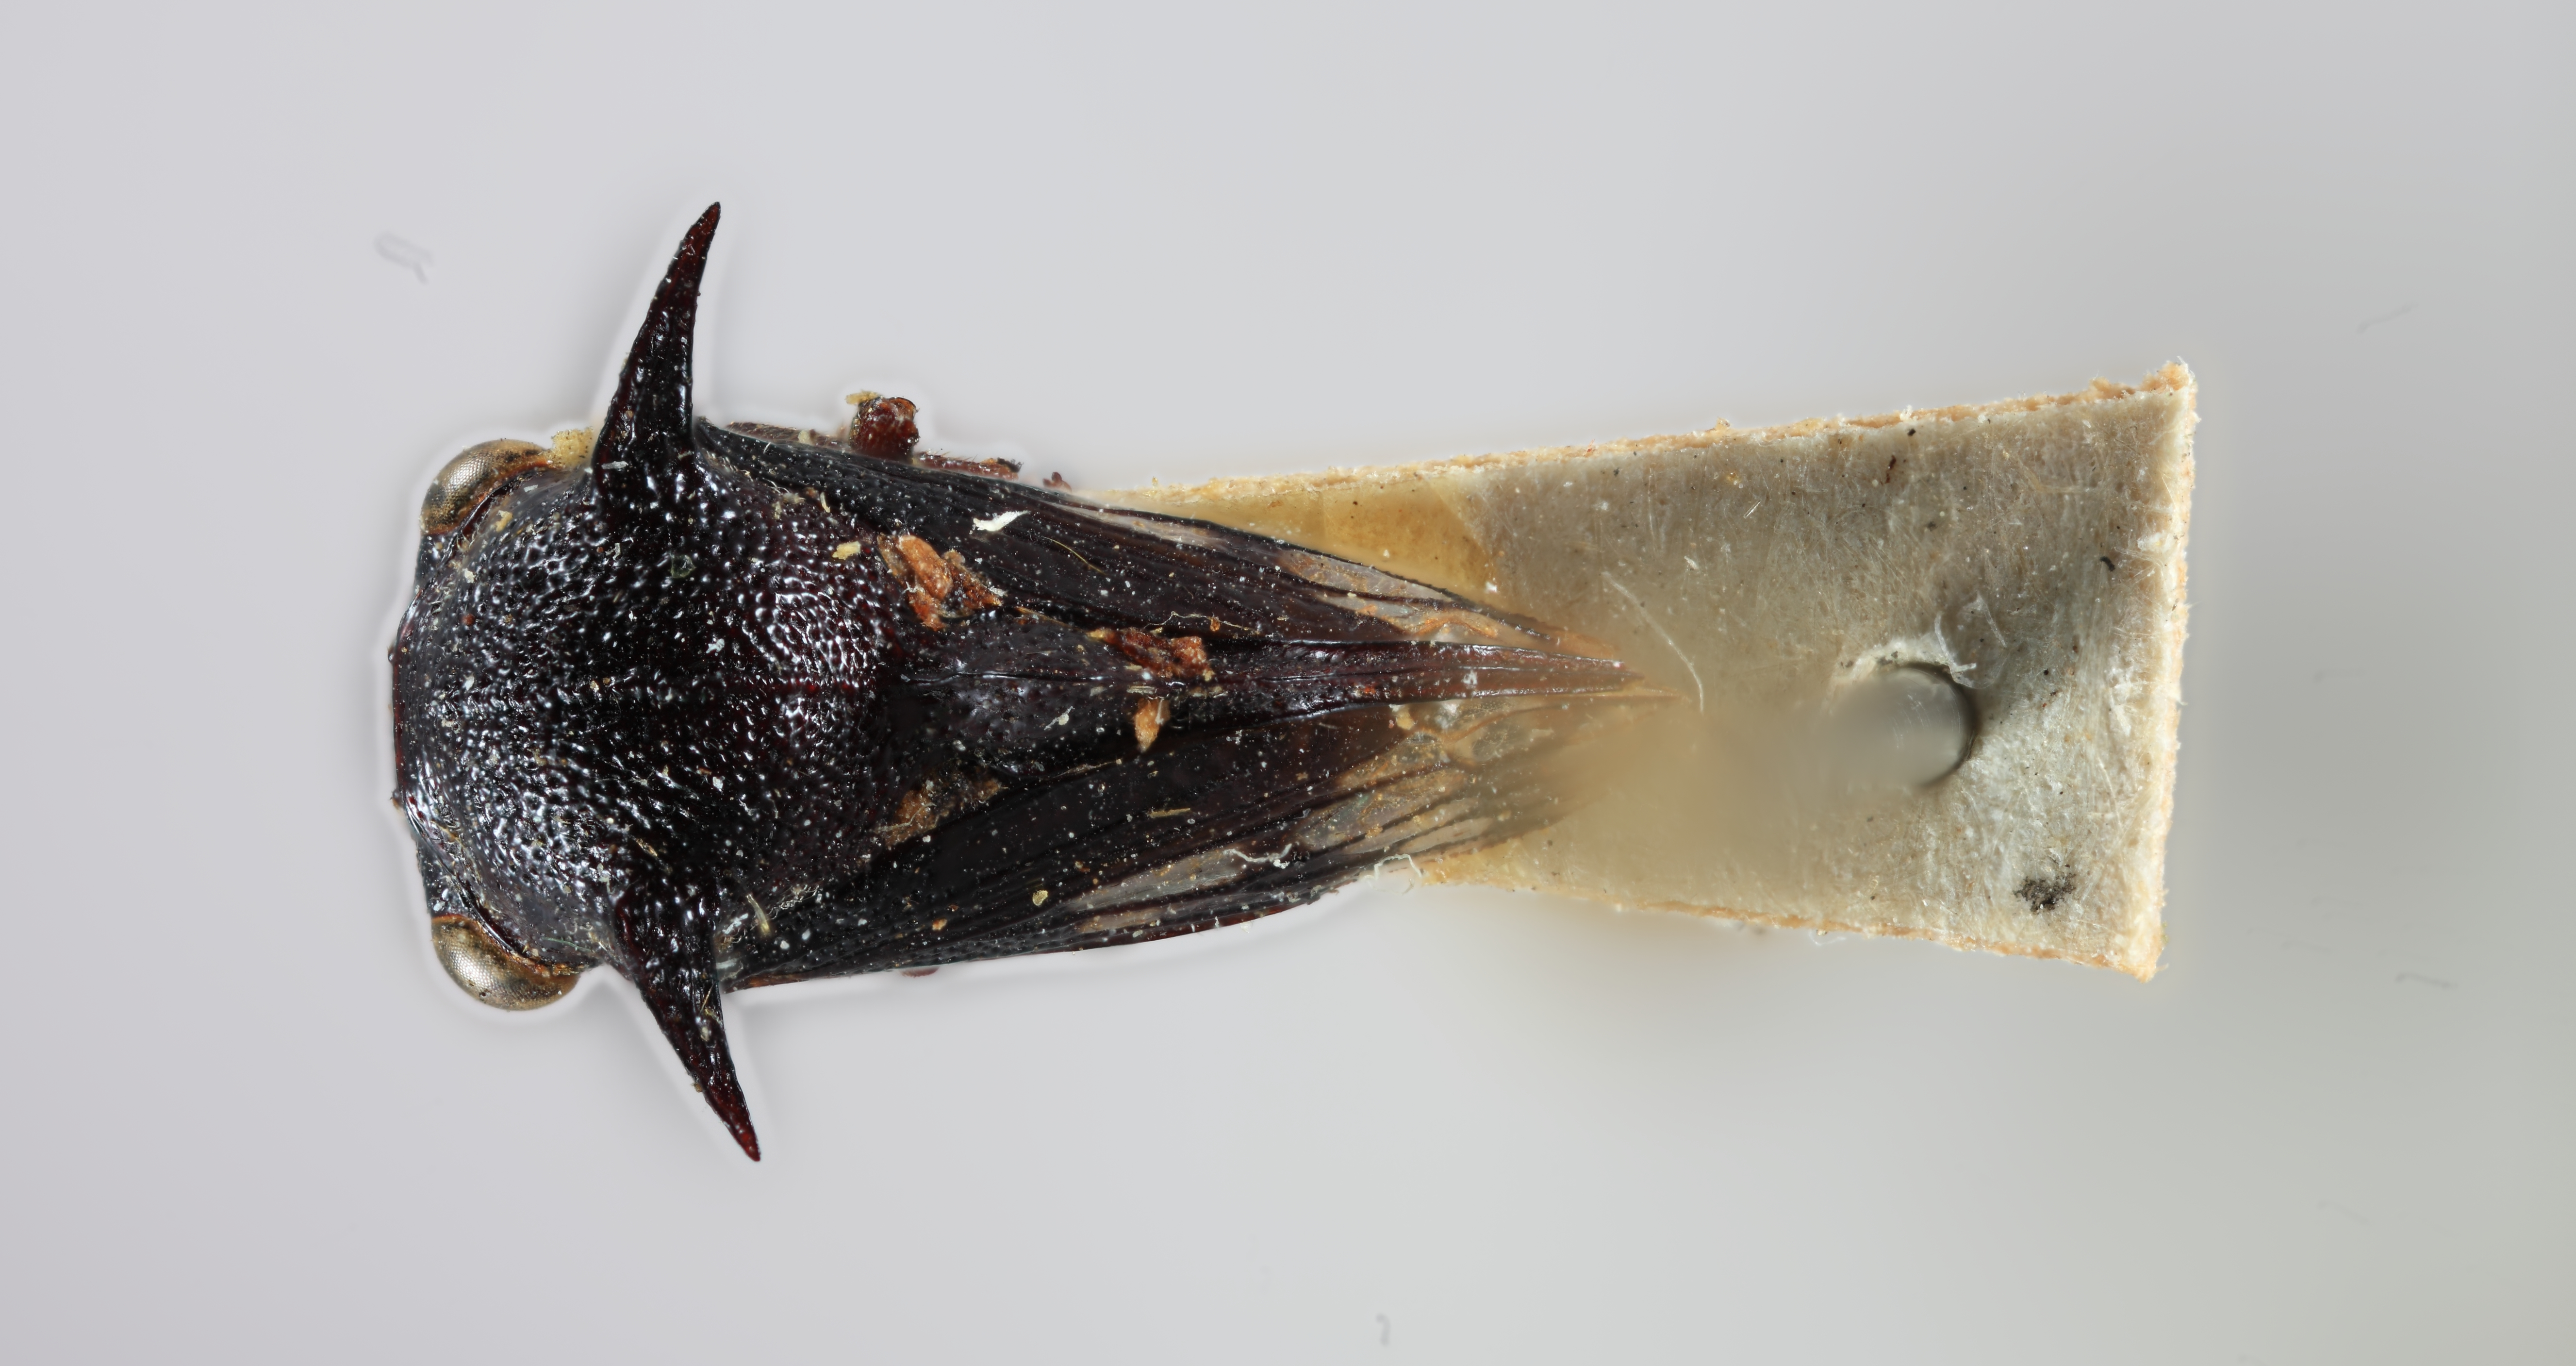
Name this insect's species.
Maguva nigra
